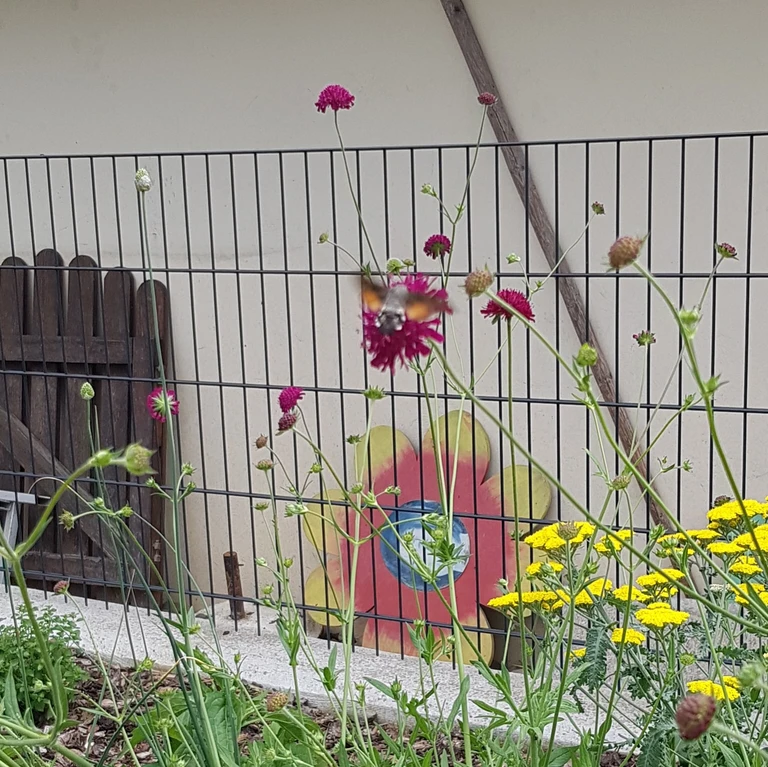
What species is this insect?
Macroglossum stellatarum
